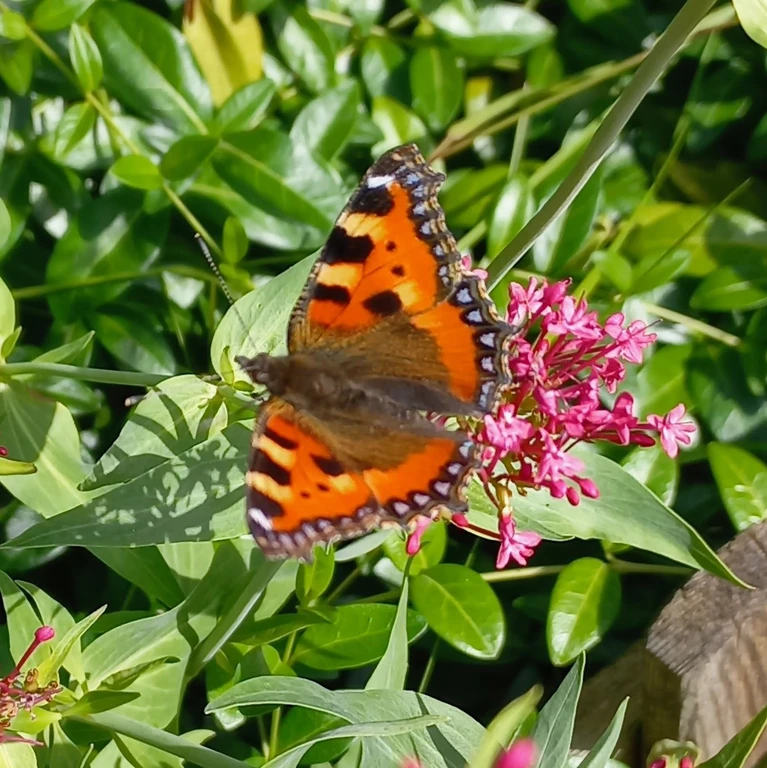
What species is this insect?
Aglais urticae
